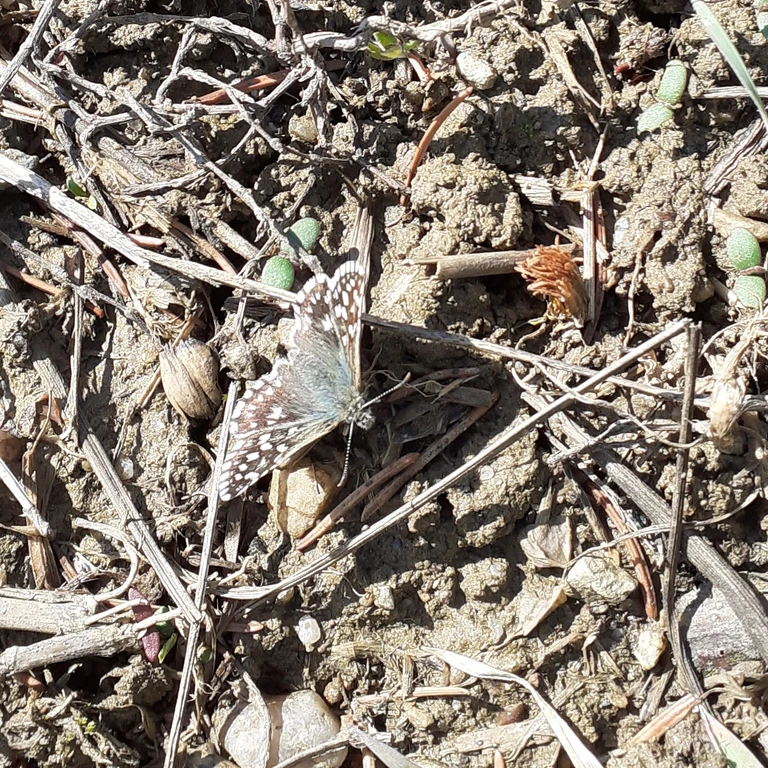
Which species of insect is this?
Pyrgus malvae
